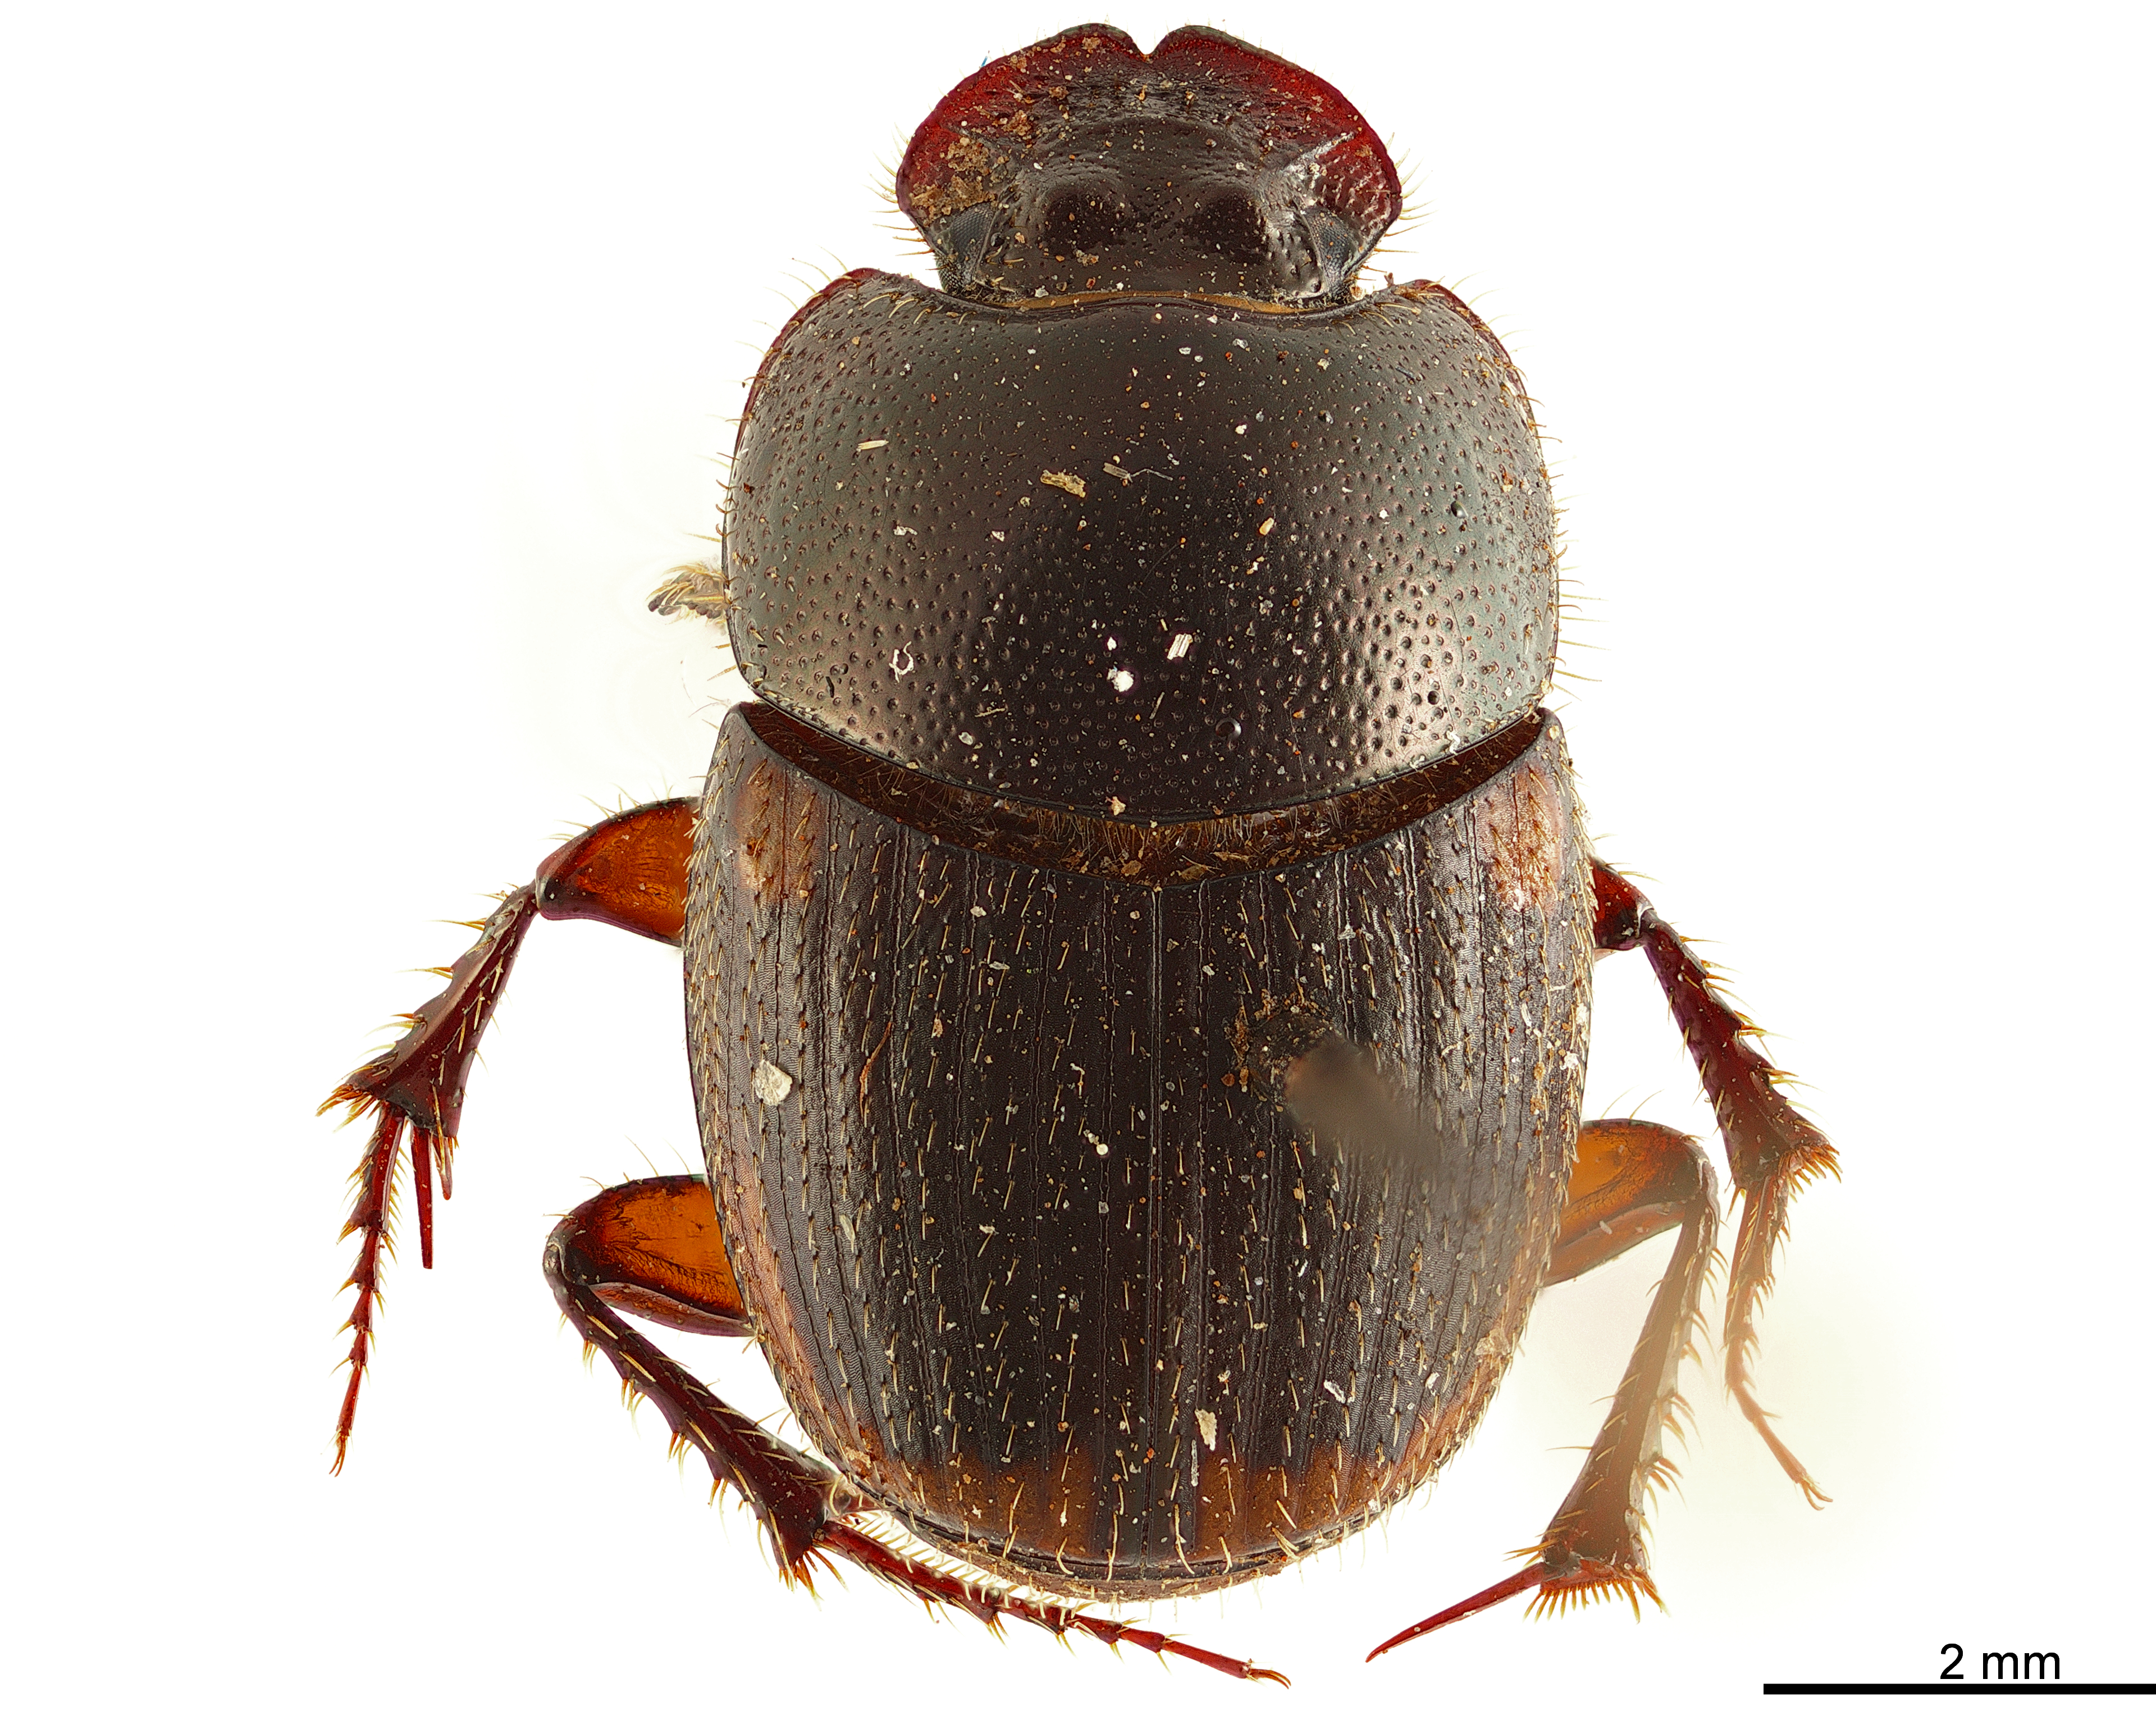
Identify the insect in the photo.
Onthophagus vinctus
